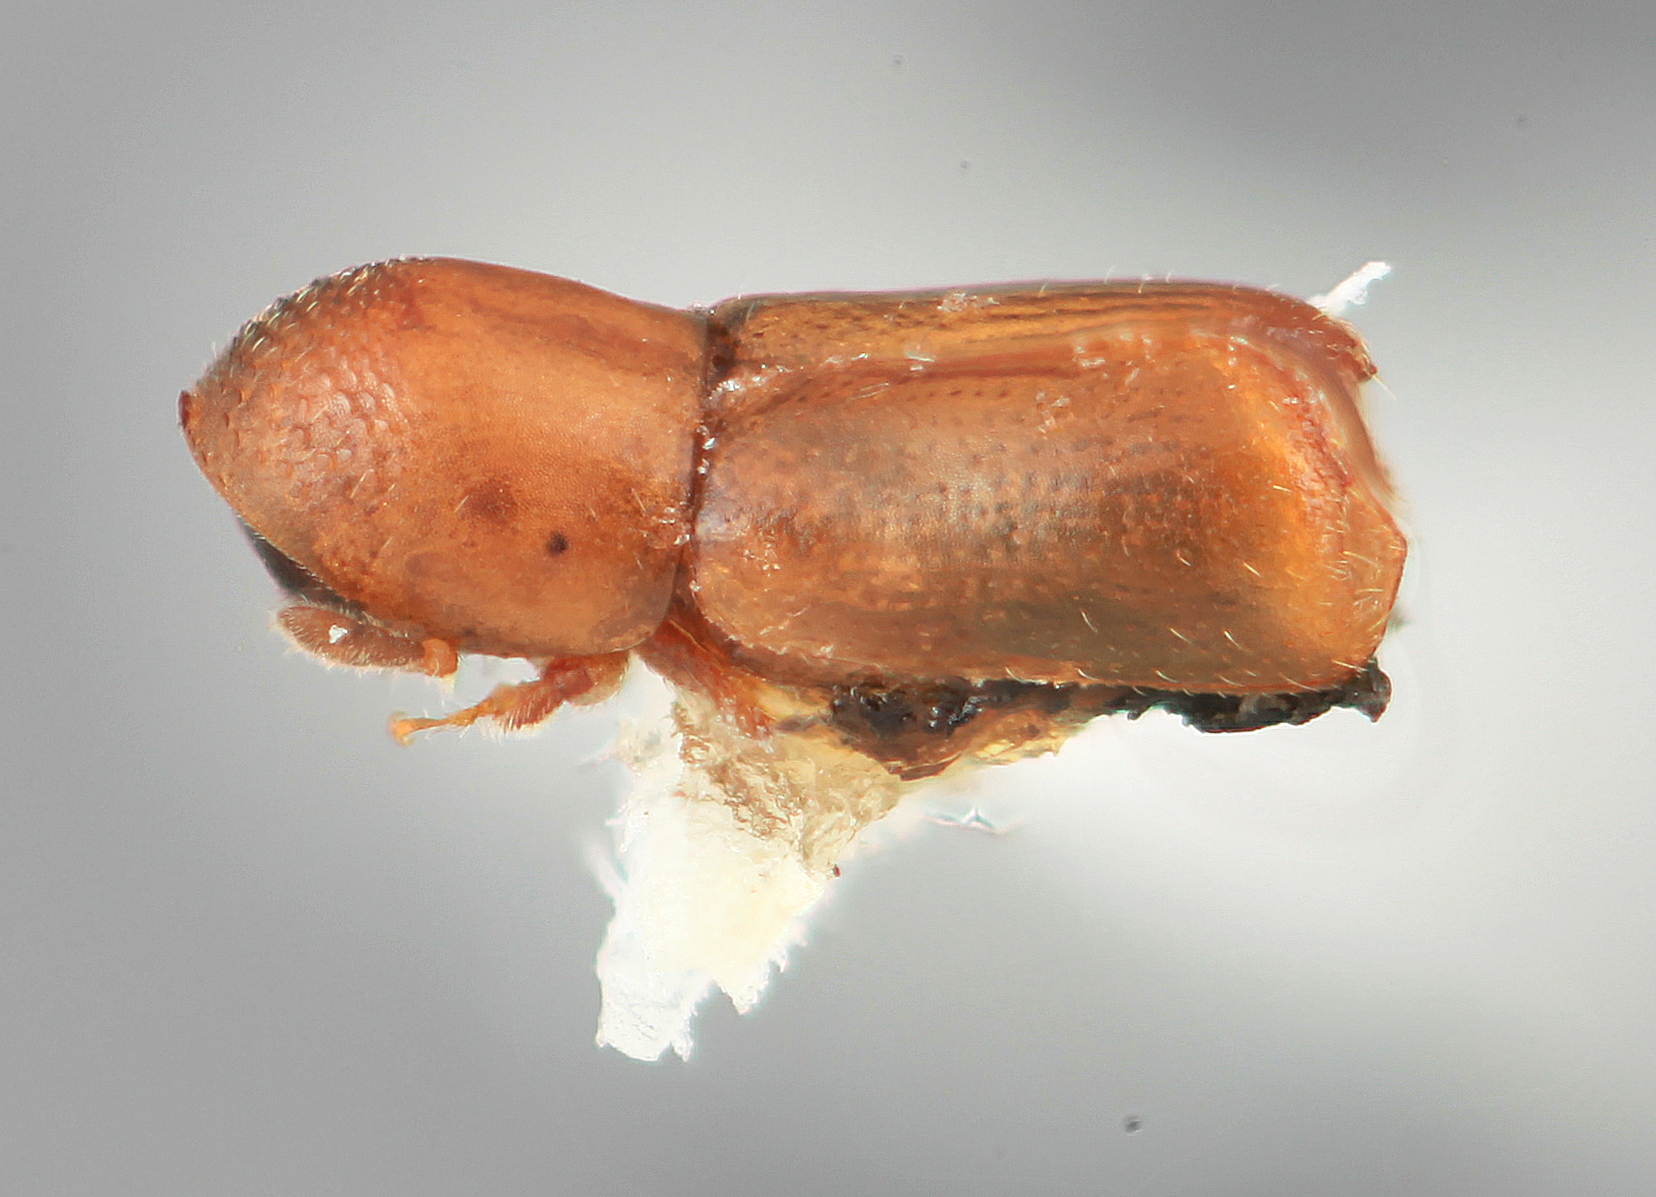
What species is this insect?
Microcorthylus parvus
